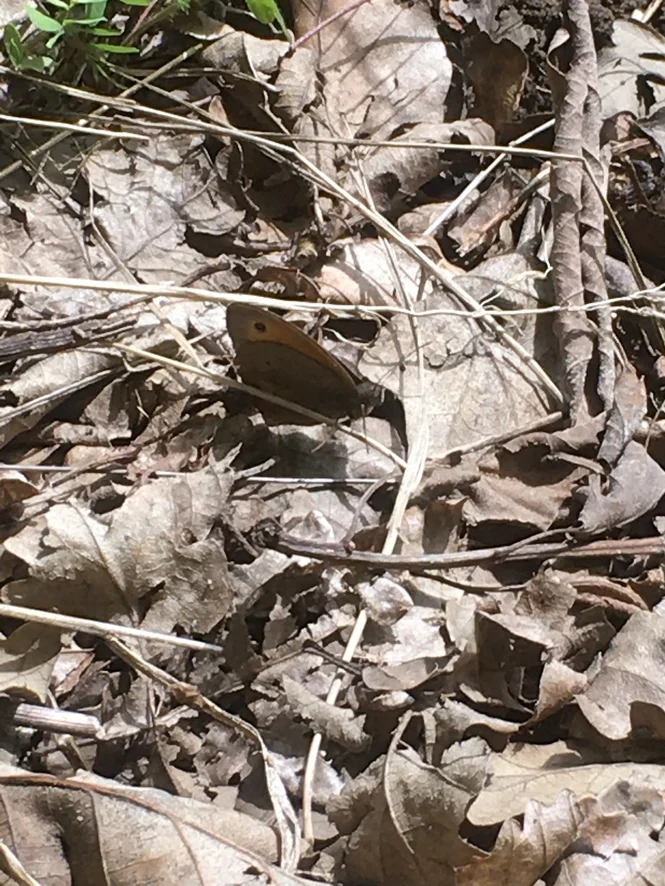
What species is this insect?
Maniola jurtina
